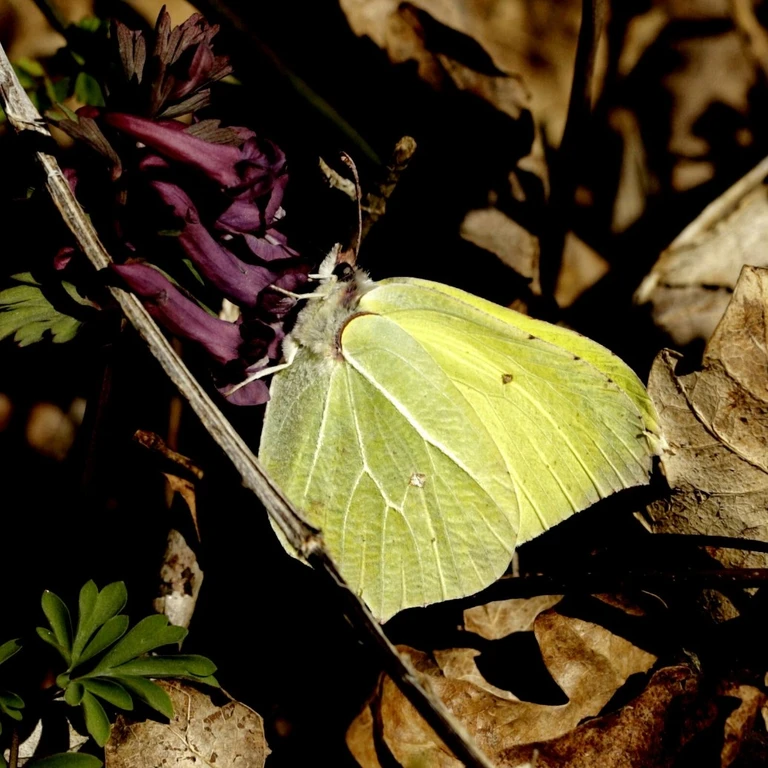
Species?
Gonepteryx rhamni
